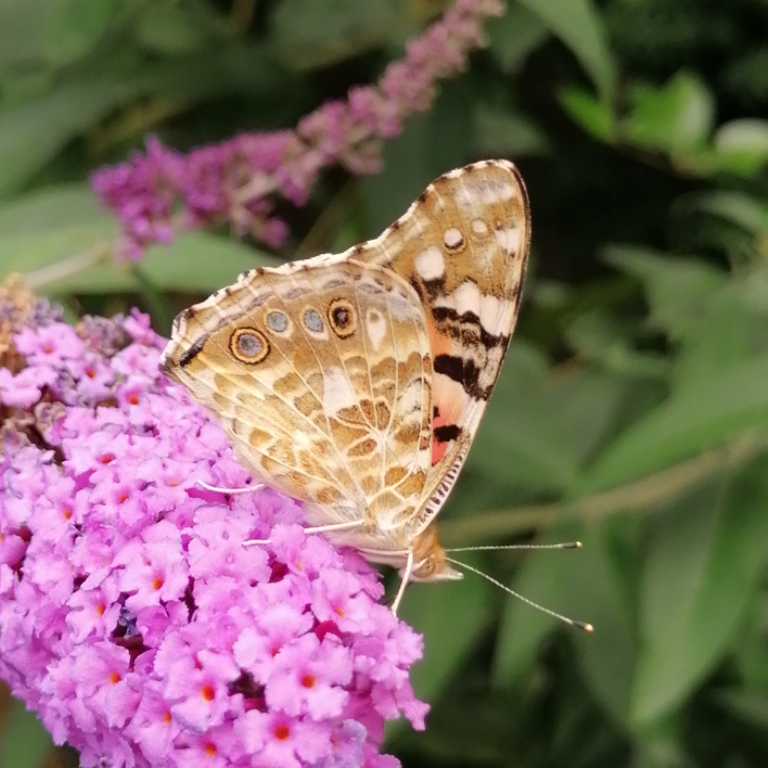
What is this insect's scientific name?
Vanessa cardui
